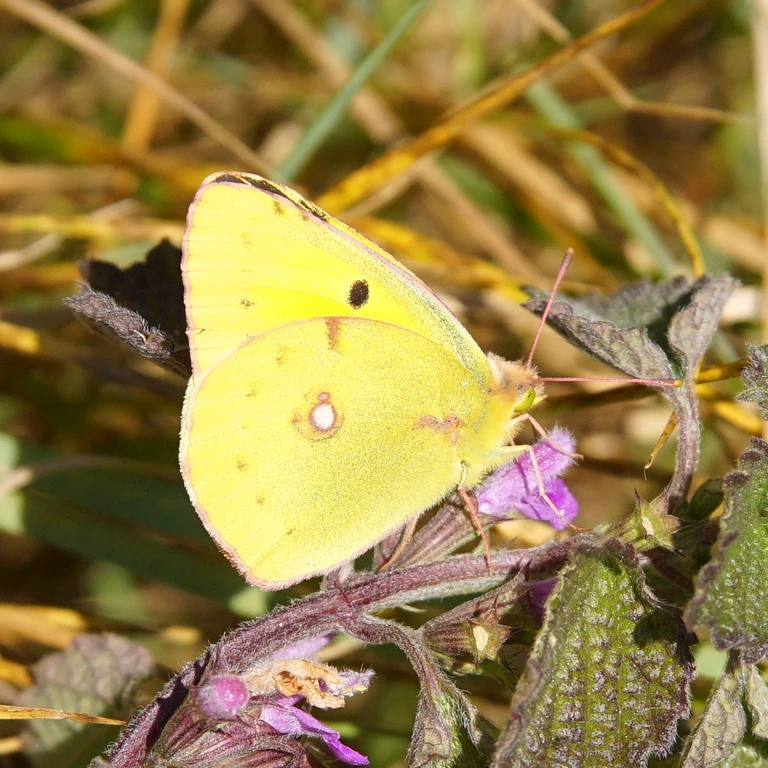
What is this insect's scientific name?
Colias croceus
